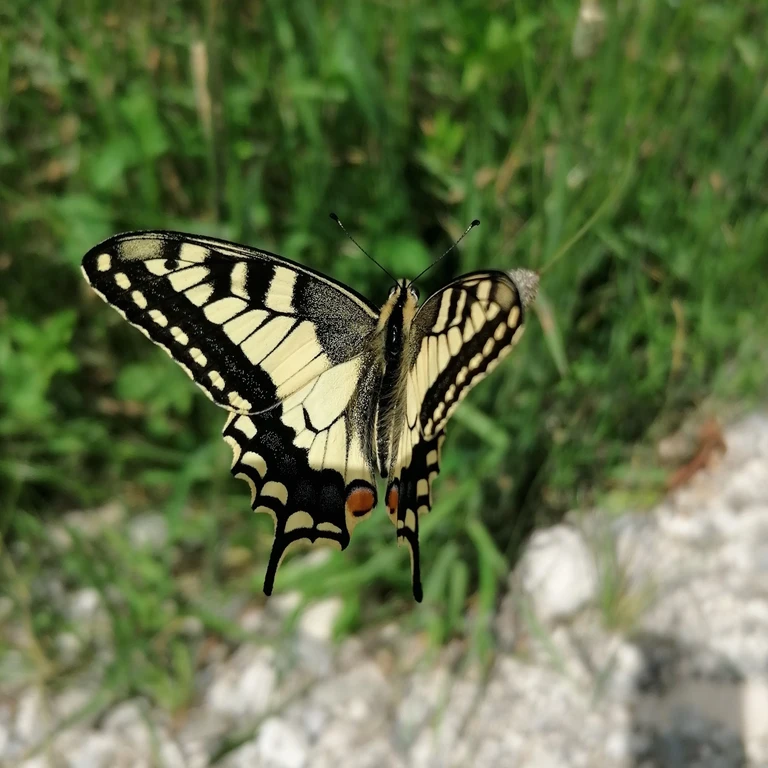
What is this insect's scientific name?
Papilio machaon
